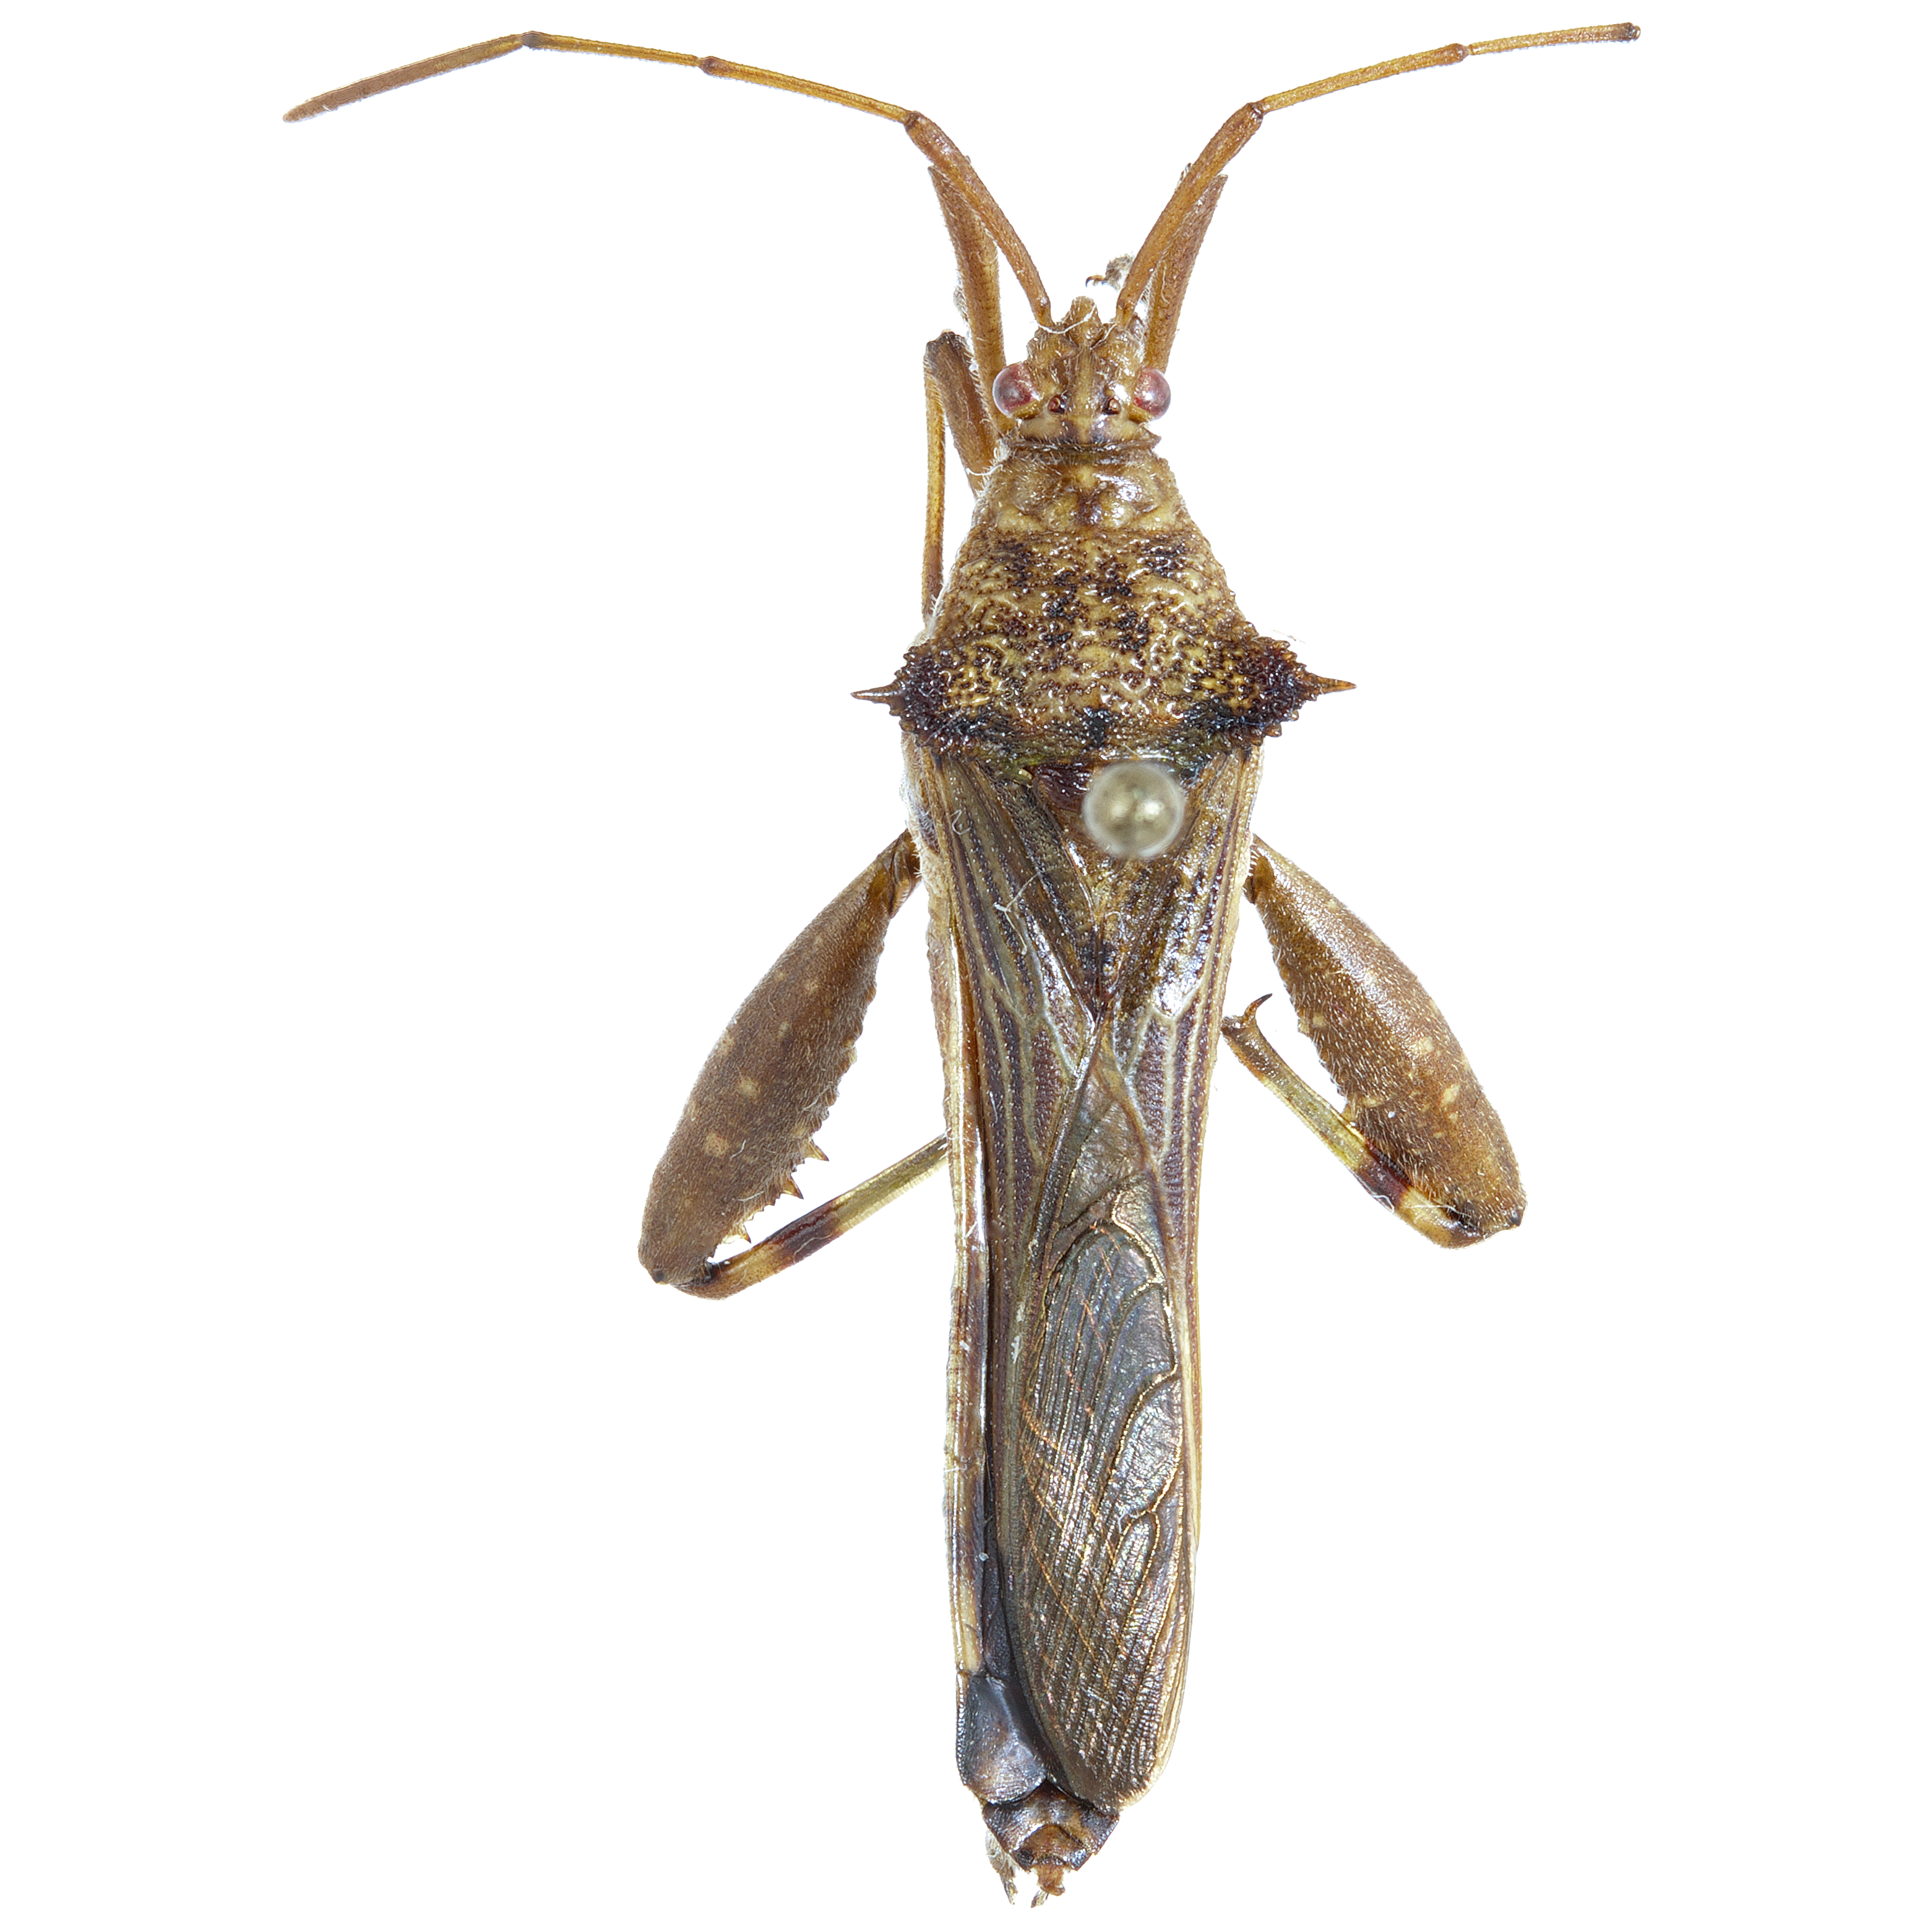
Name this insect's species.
Paralycambes misionensis
